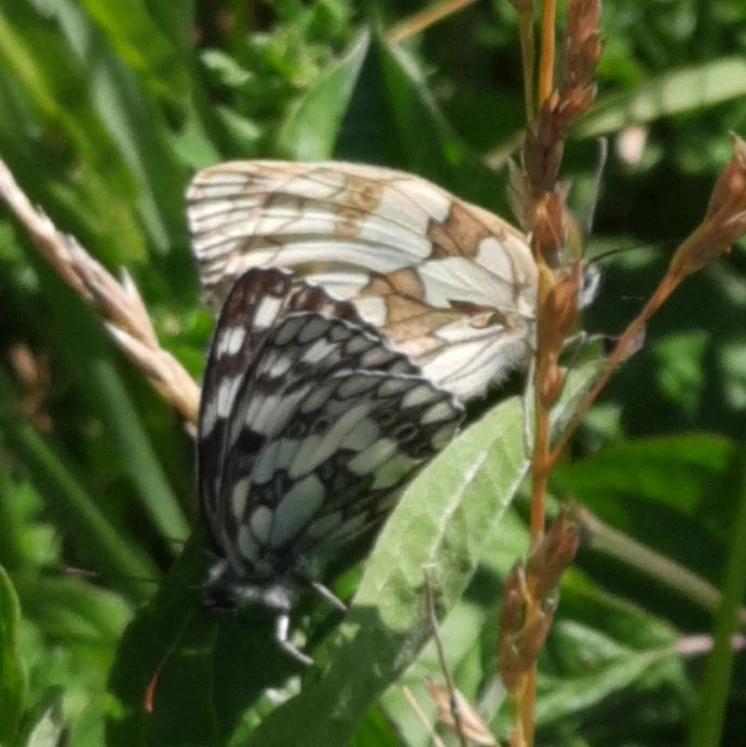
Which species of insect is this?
Melanargia galathea
